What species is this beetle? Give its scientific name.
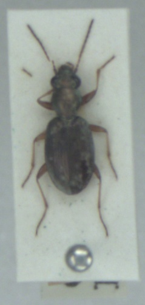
Asaphidion pallipes
